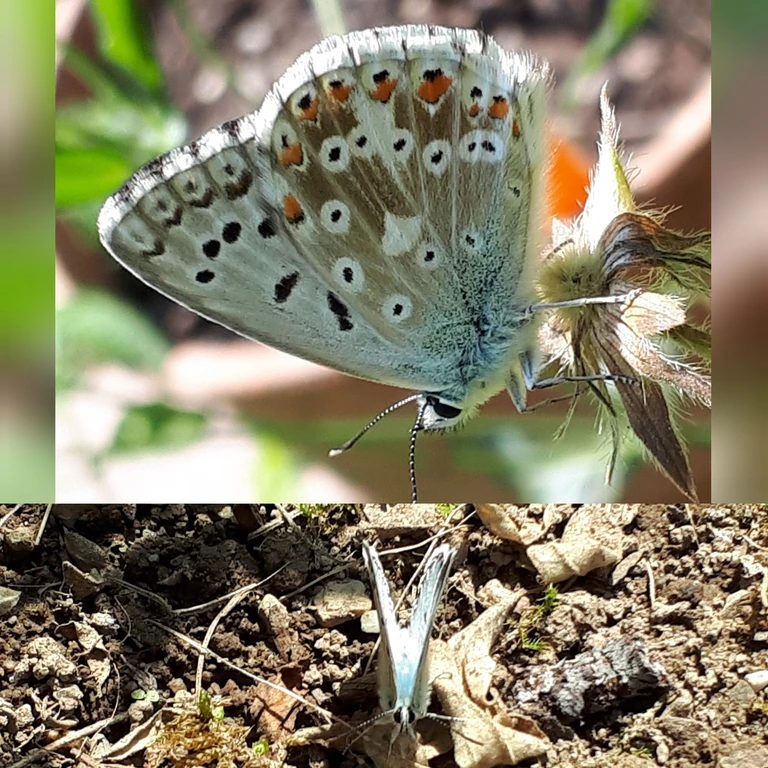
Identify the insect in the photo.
Lysandra coridon
